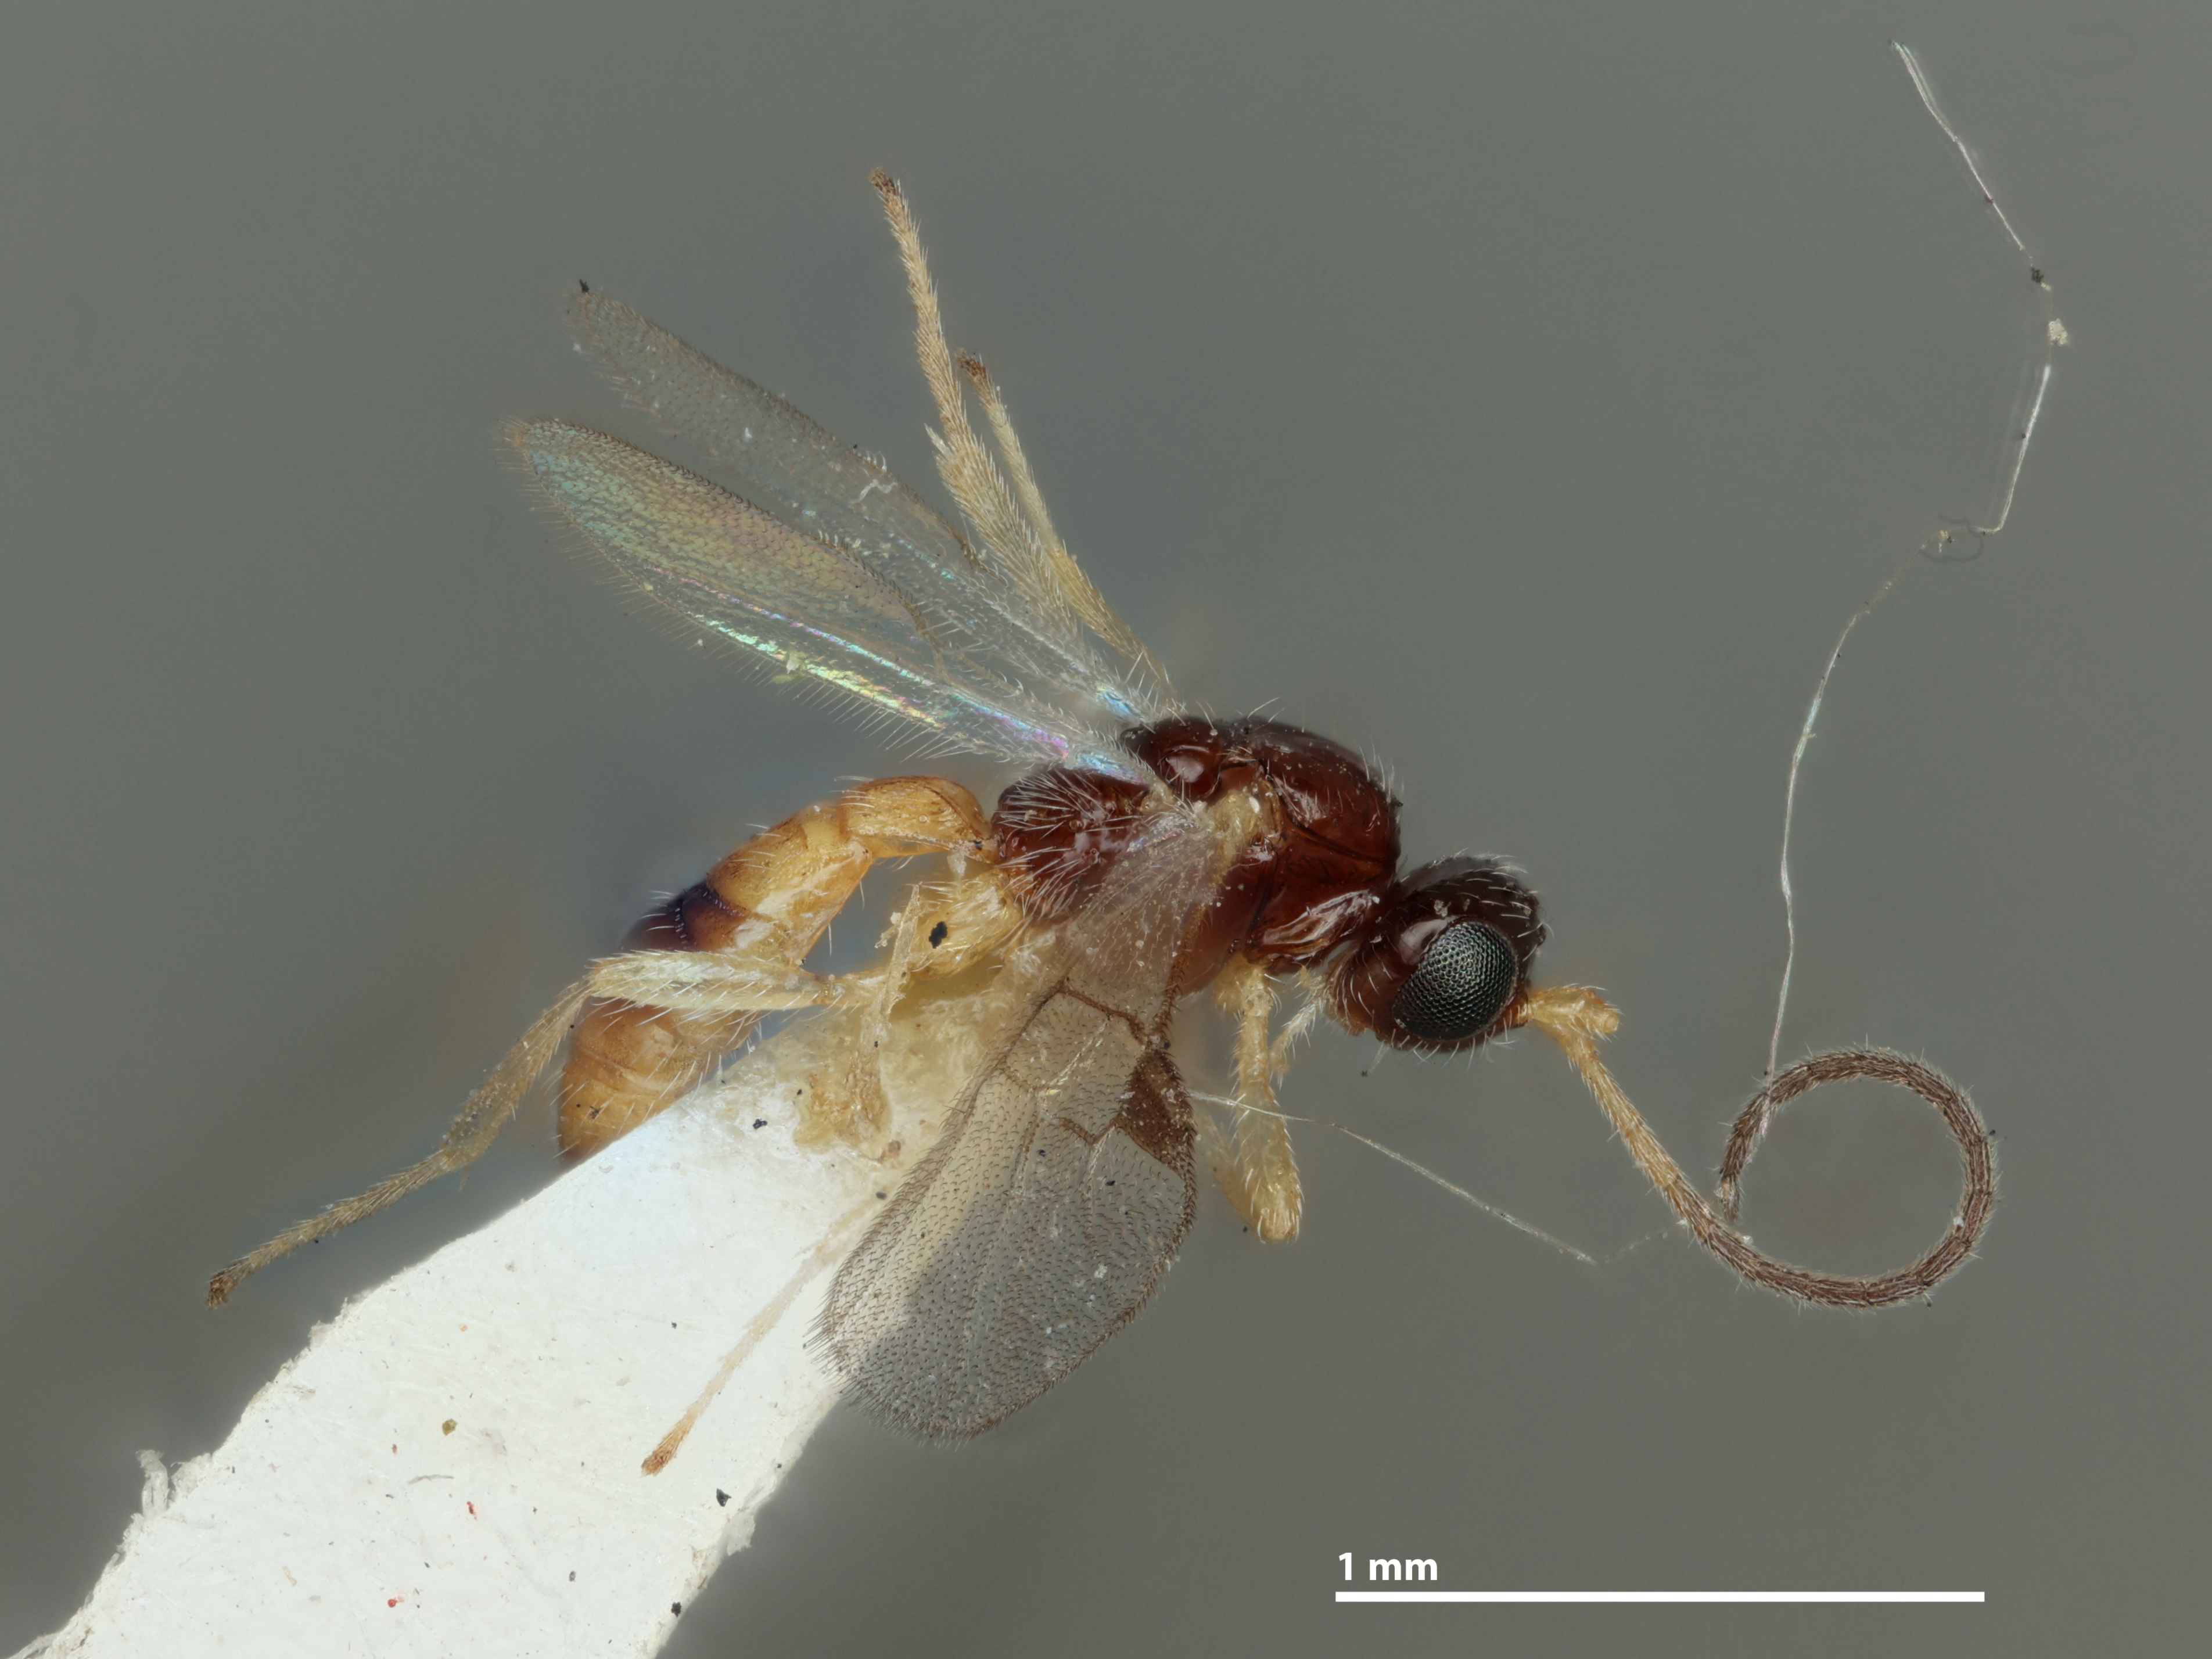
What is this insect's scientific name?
Gnaptodon nepticulae
